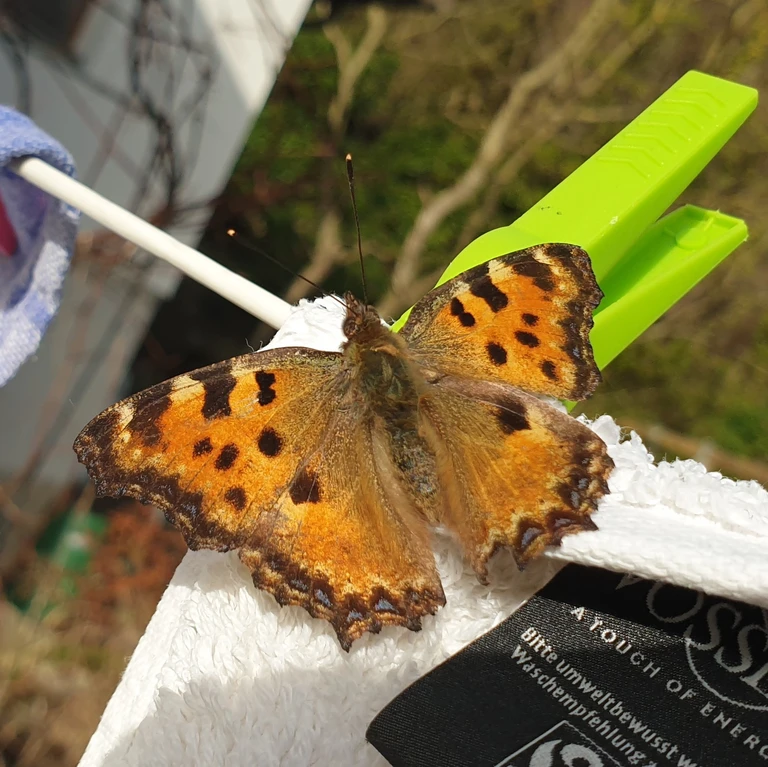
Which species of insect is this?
Nymphalis polychloros
